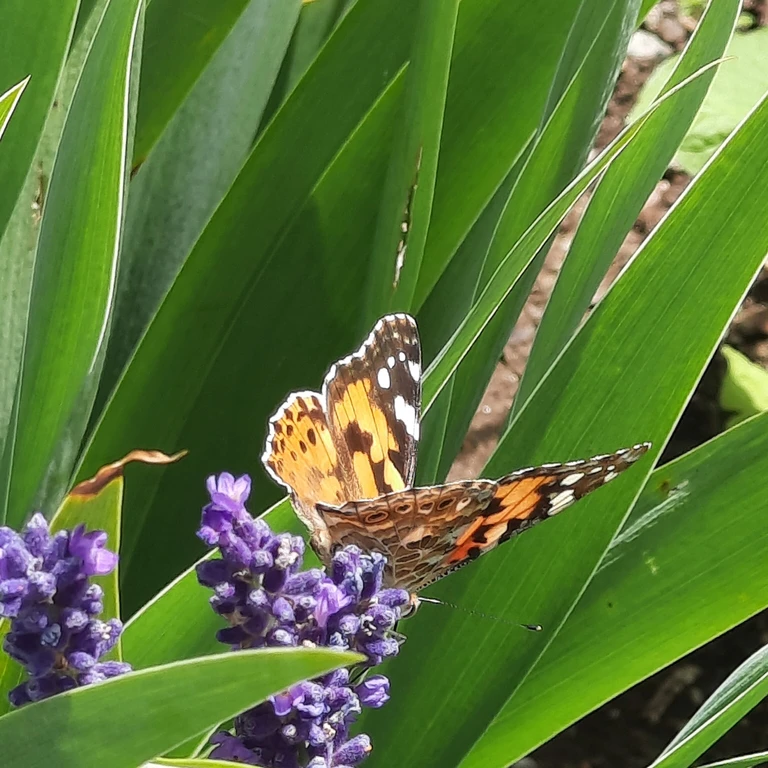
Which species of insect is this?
Vanessa cardui
